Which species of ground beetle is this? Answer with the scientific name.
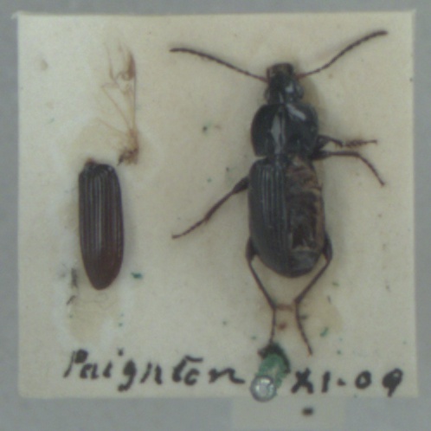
Pterostichus vernalis
